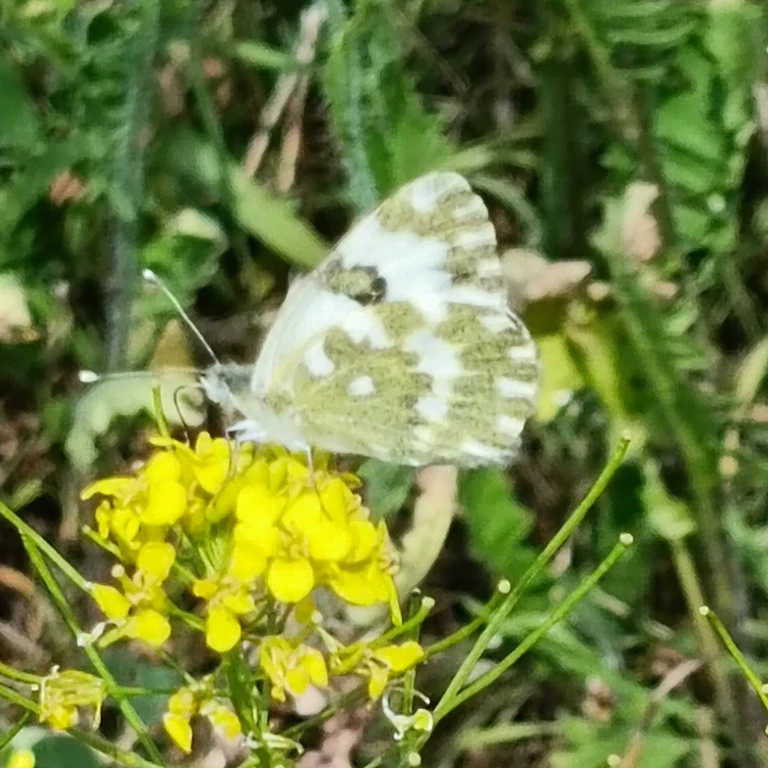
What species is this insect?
Pontia edusa
